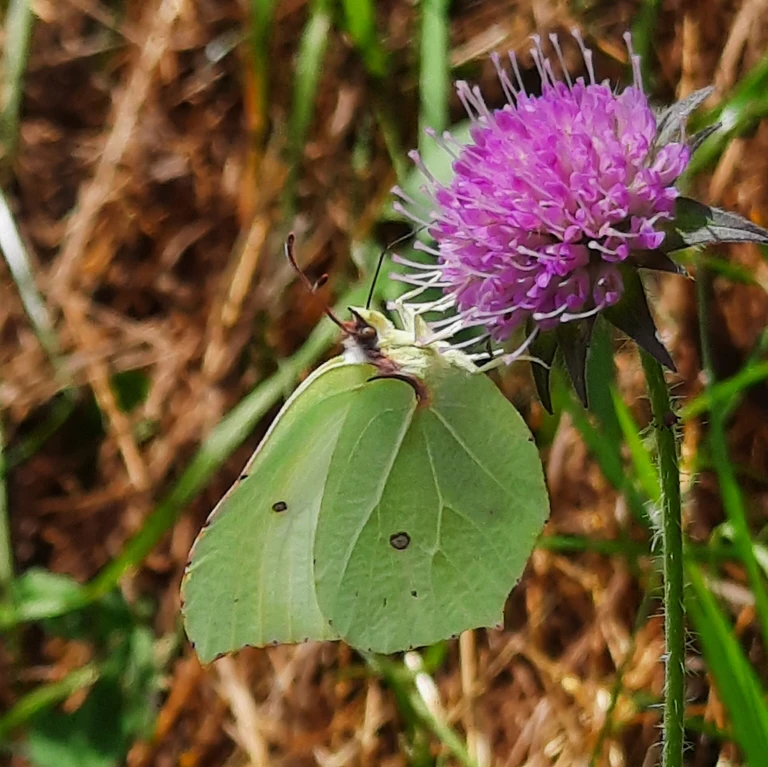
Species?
Gonepteryx rhamni
